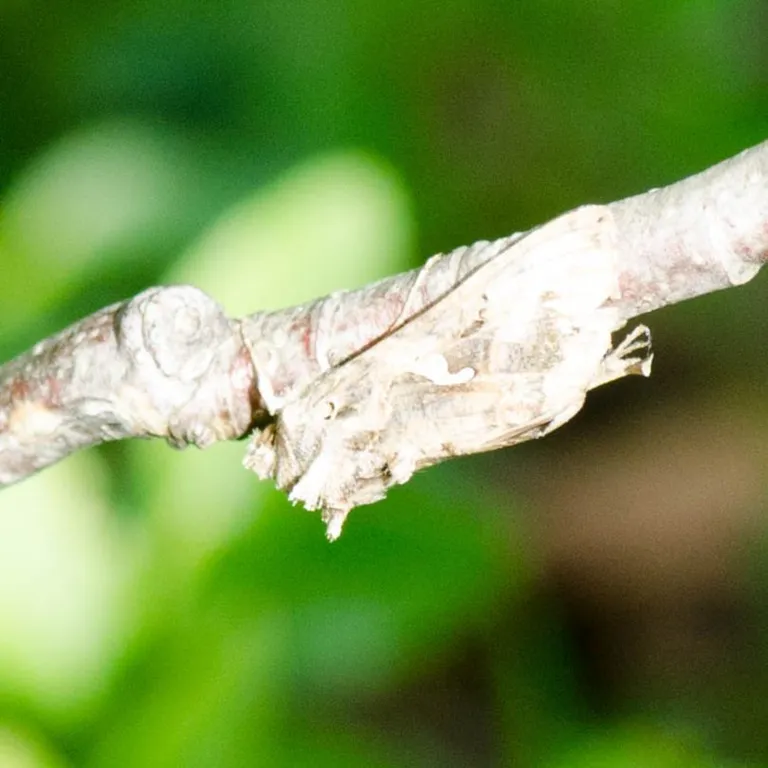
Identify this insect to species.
Autographa gamma
